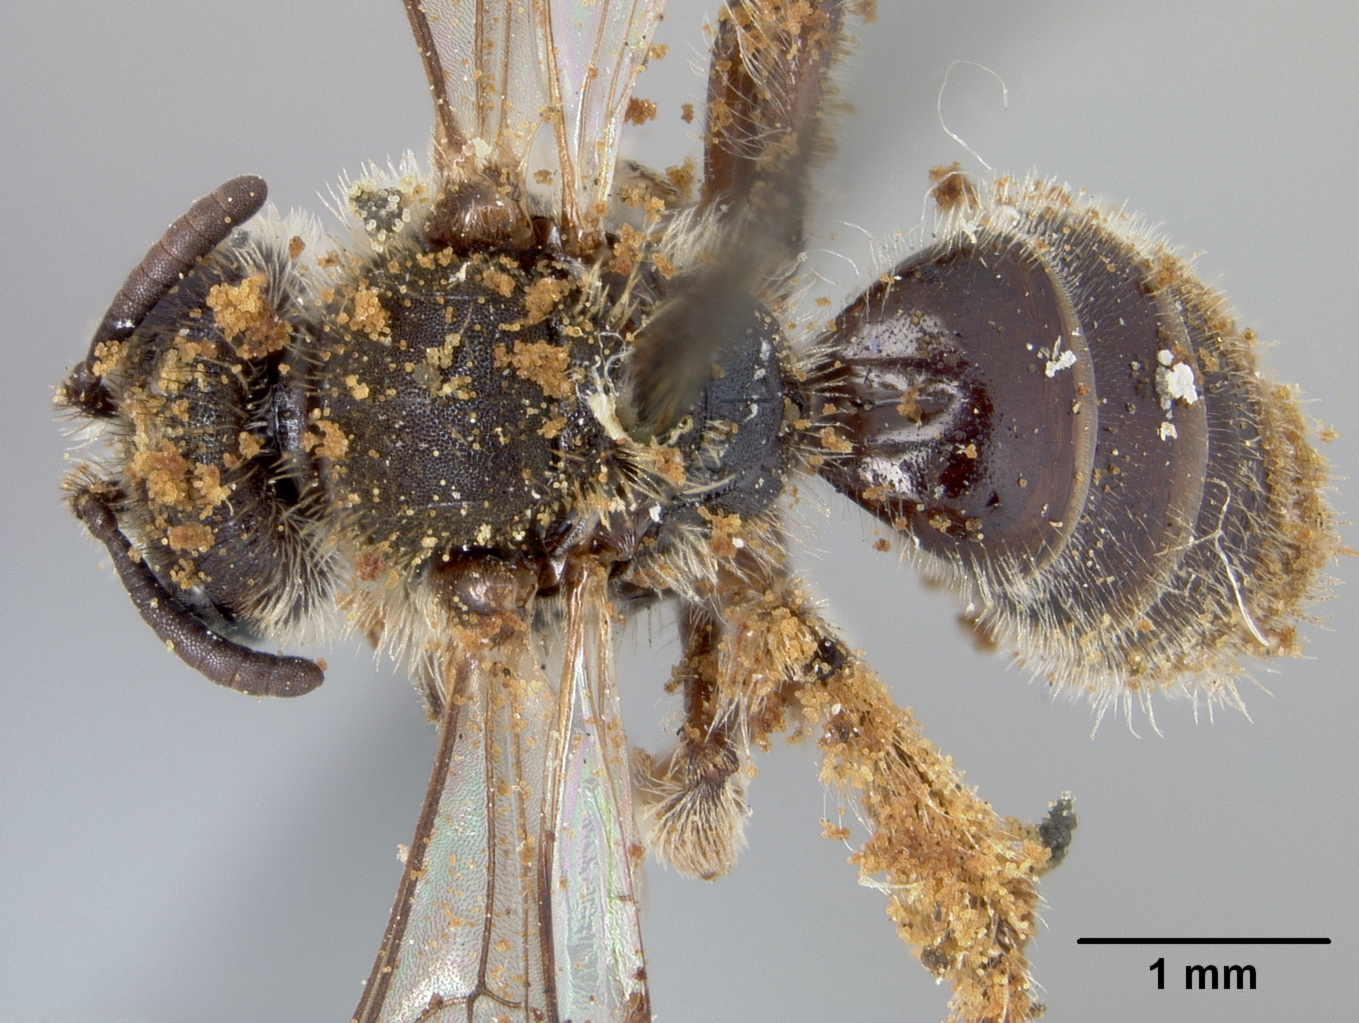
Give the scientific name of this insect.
Halictoides tinsleyi
